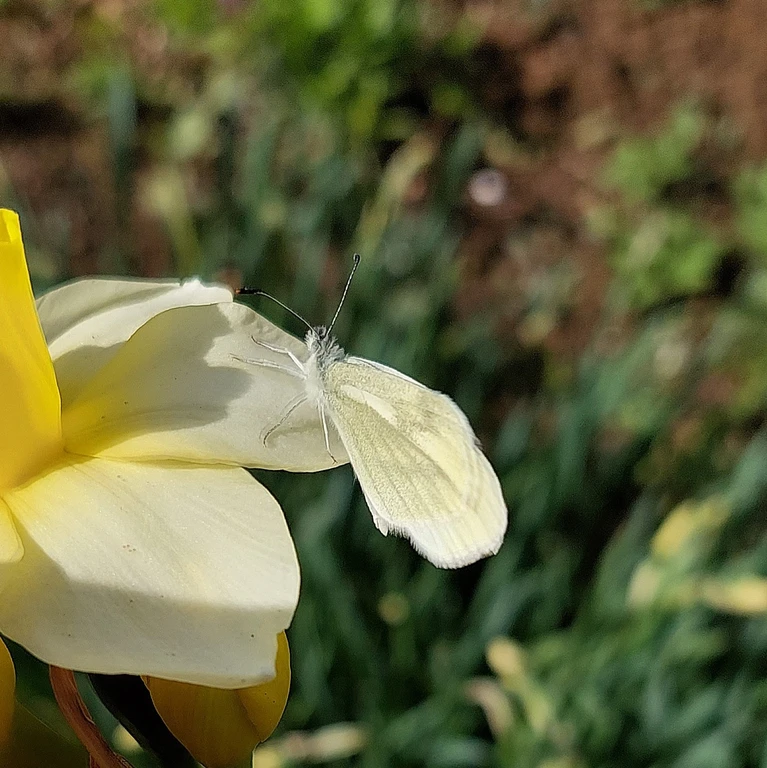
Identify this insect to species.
Leptidea sinapis/juvernica
